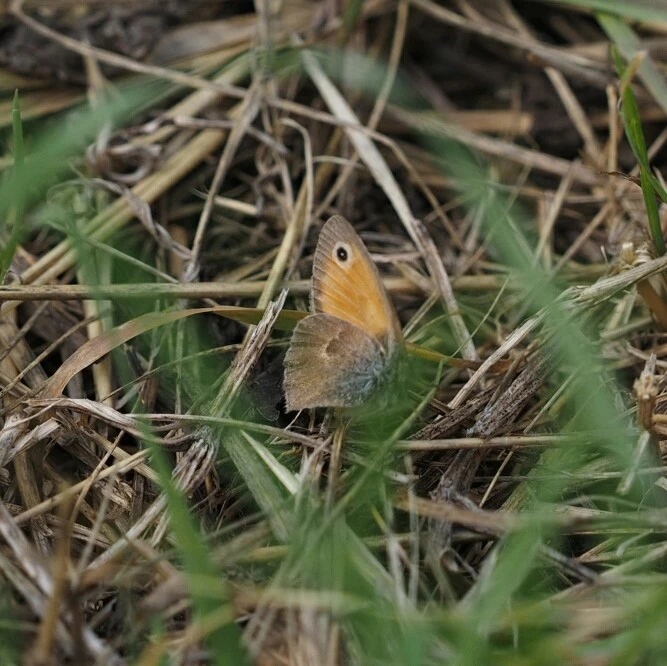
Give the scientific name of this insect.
Coenonympha pamphilus
